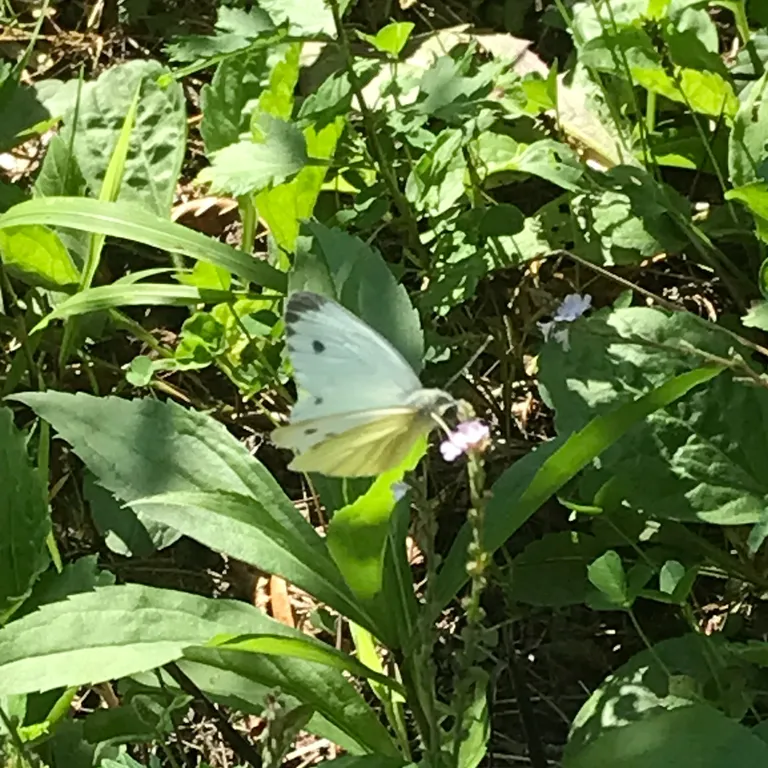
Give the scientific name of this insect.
Pieris napi
